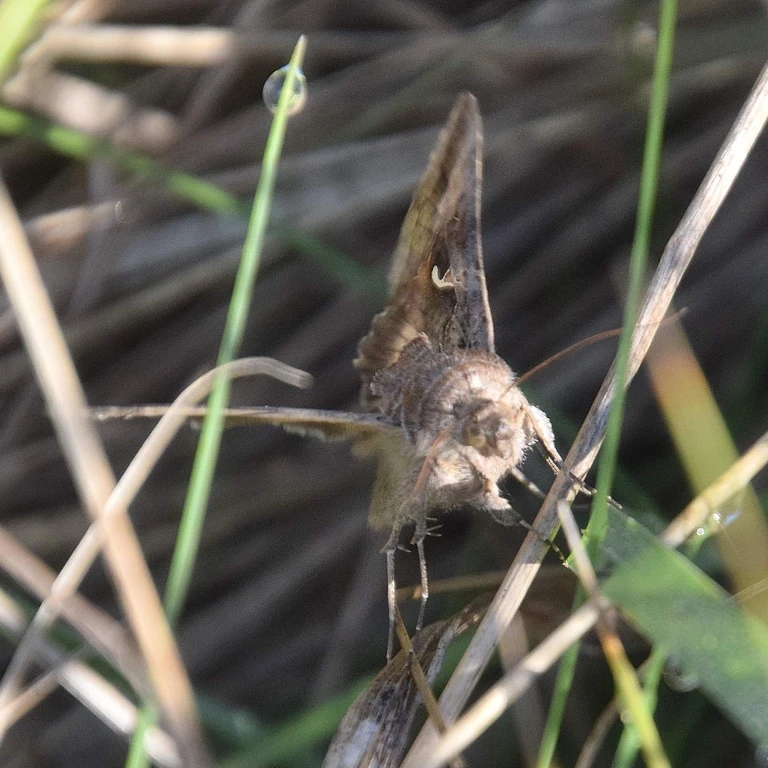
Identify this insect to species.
Autographa gamma
